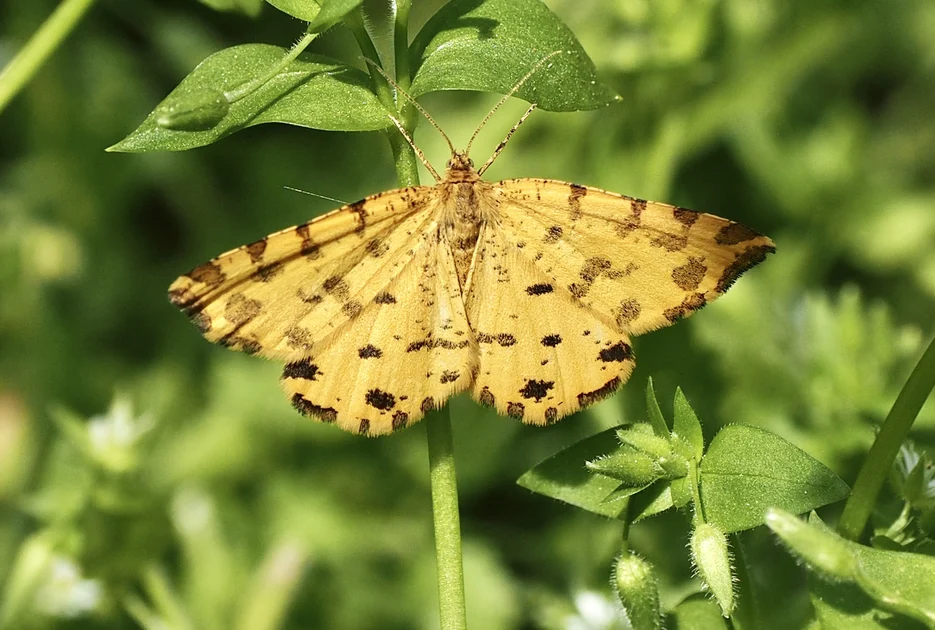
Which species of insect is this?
Pseudopanthera macularia
